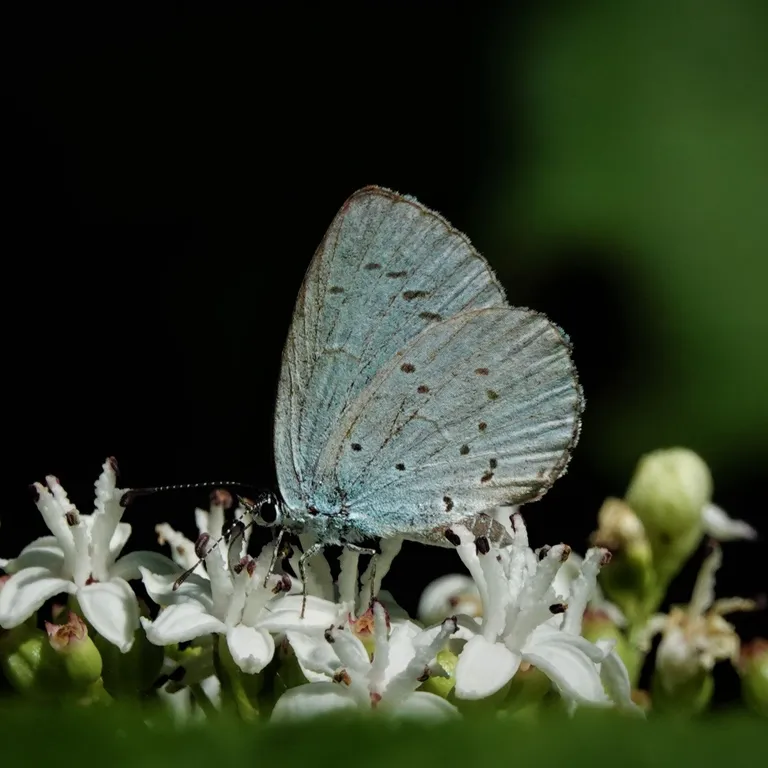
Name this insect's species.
Celastrina argiolus
